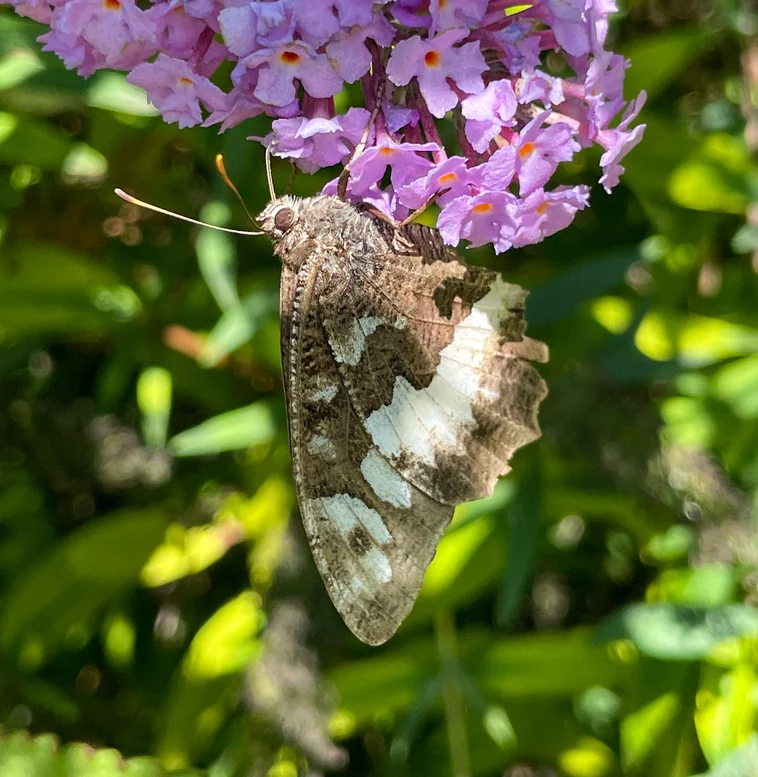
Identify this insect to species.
Brintesia circe
